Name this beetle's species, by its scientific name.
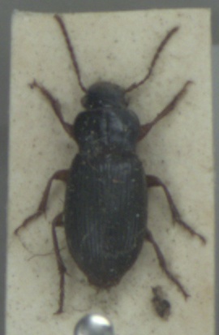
Ophonus rufibarbis
